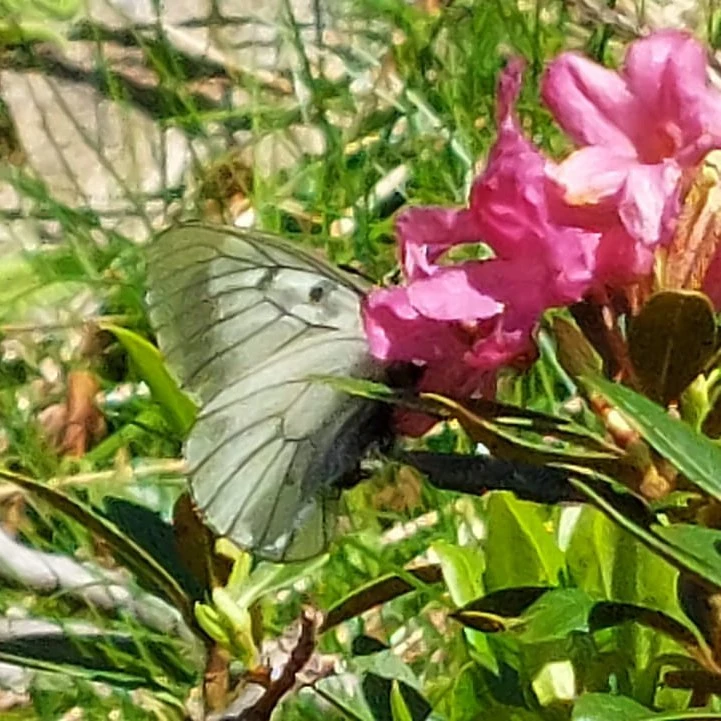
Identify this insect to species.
Parnassius mnemosyne
